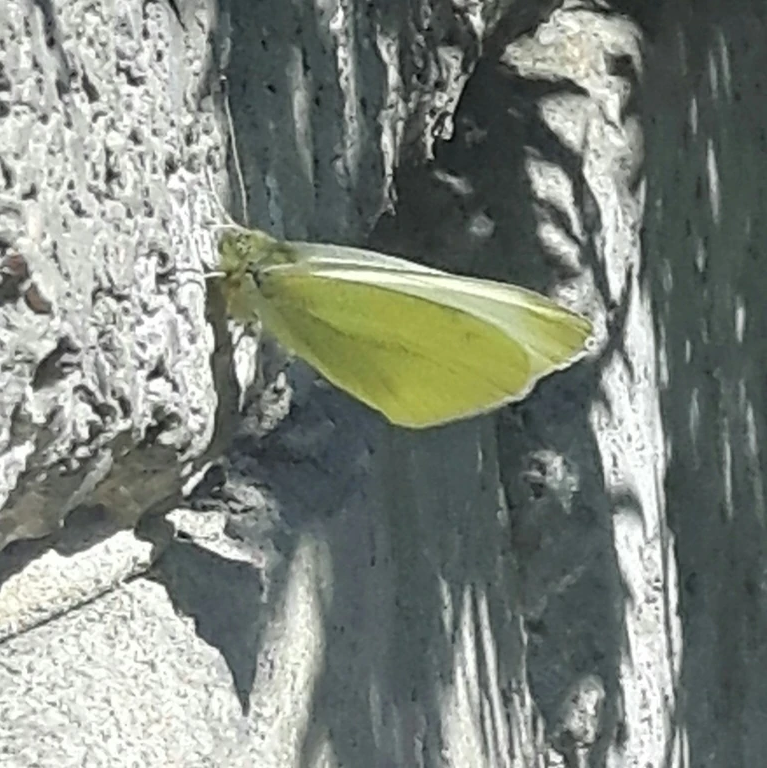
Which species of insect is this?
Pieris rapae
